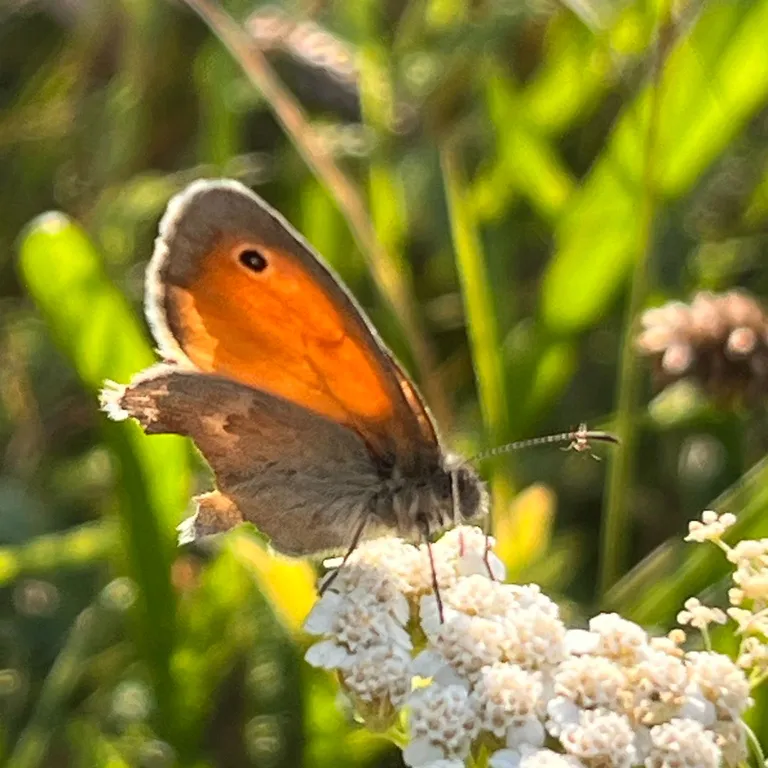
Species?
Coenonympha pamphilus
